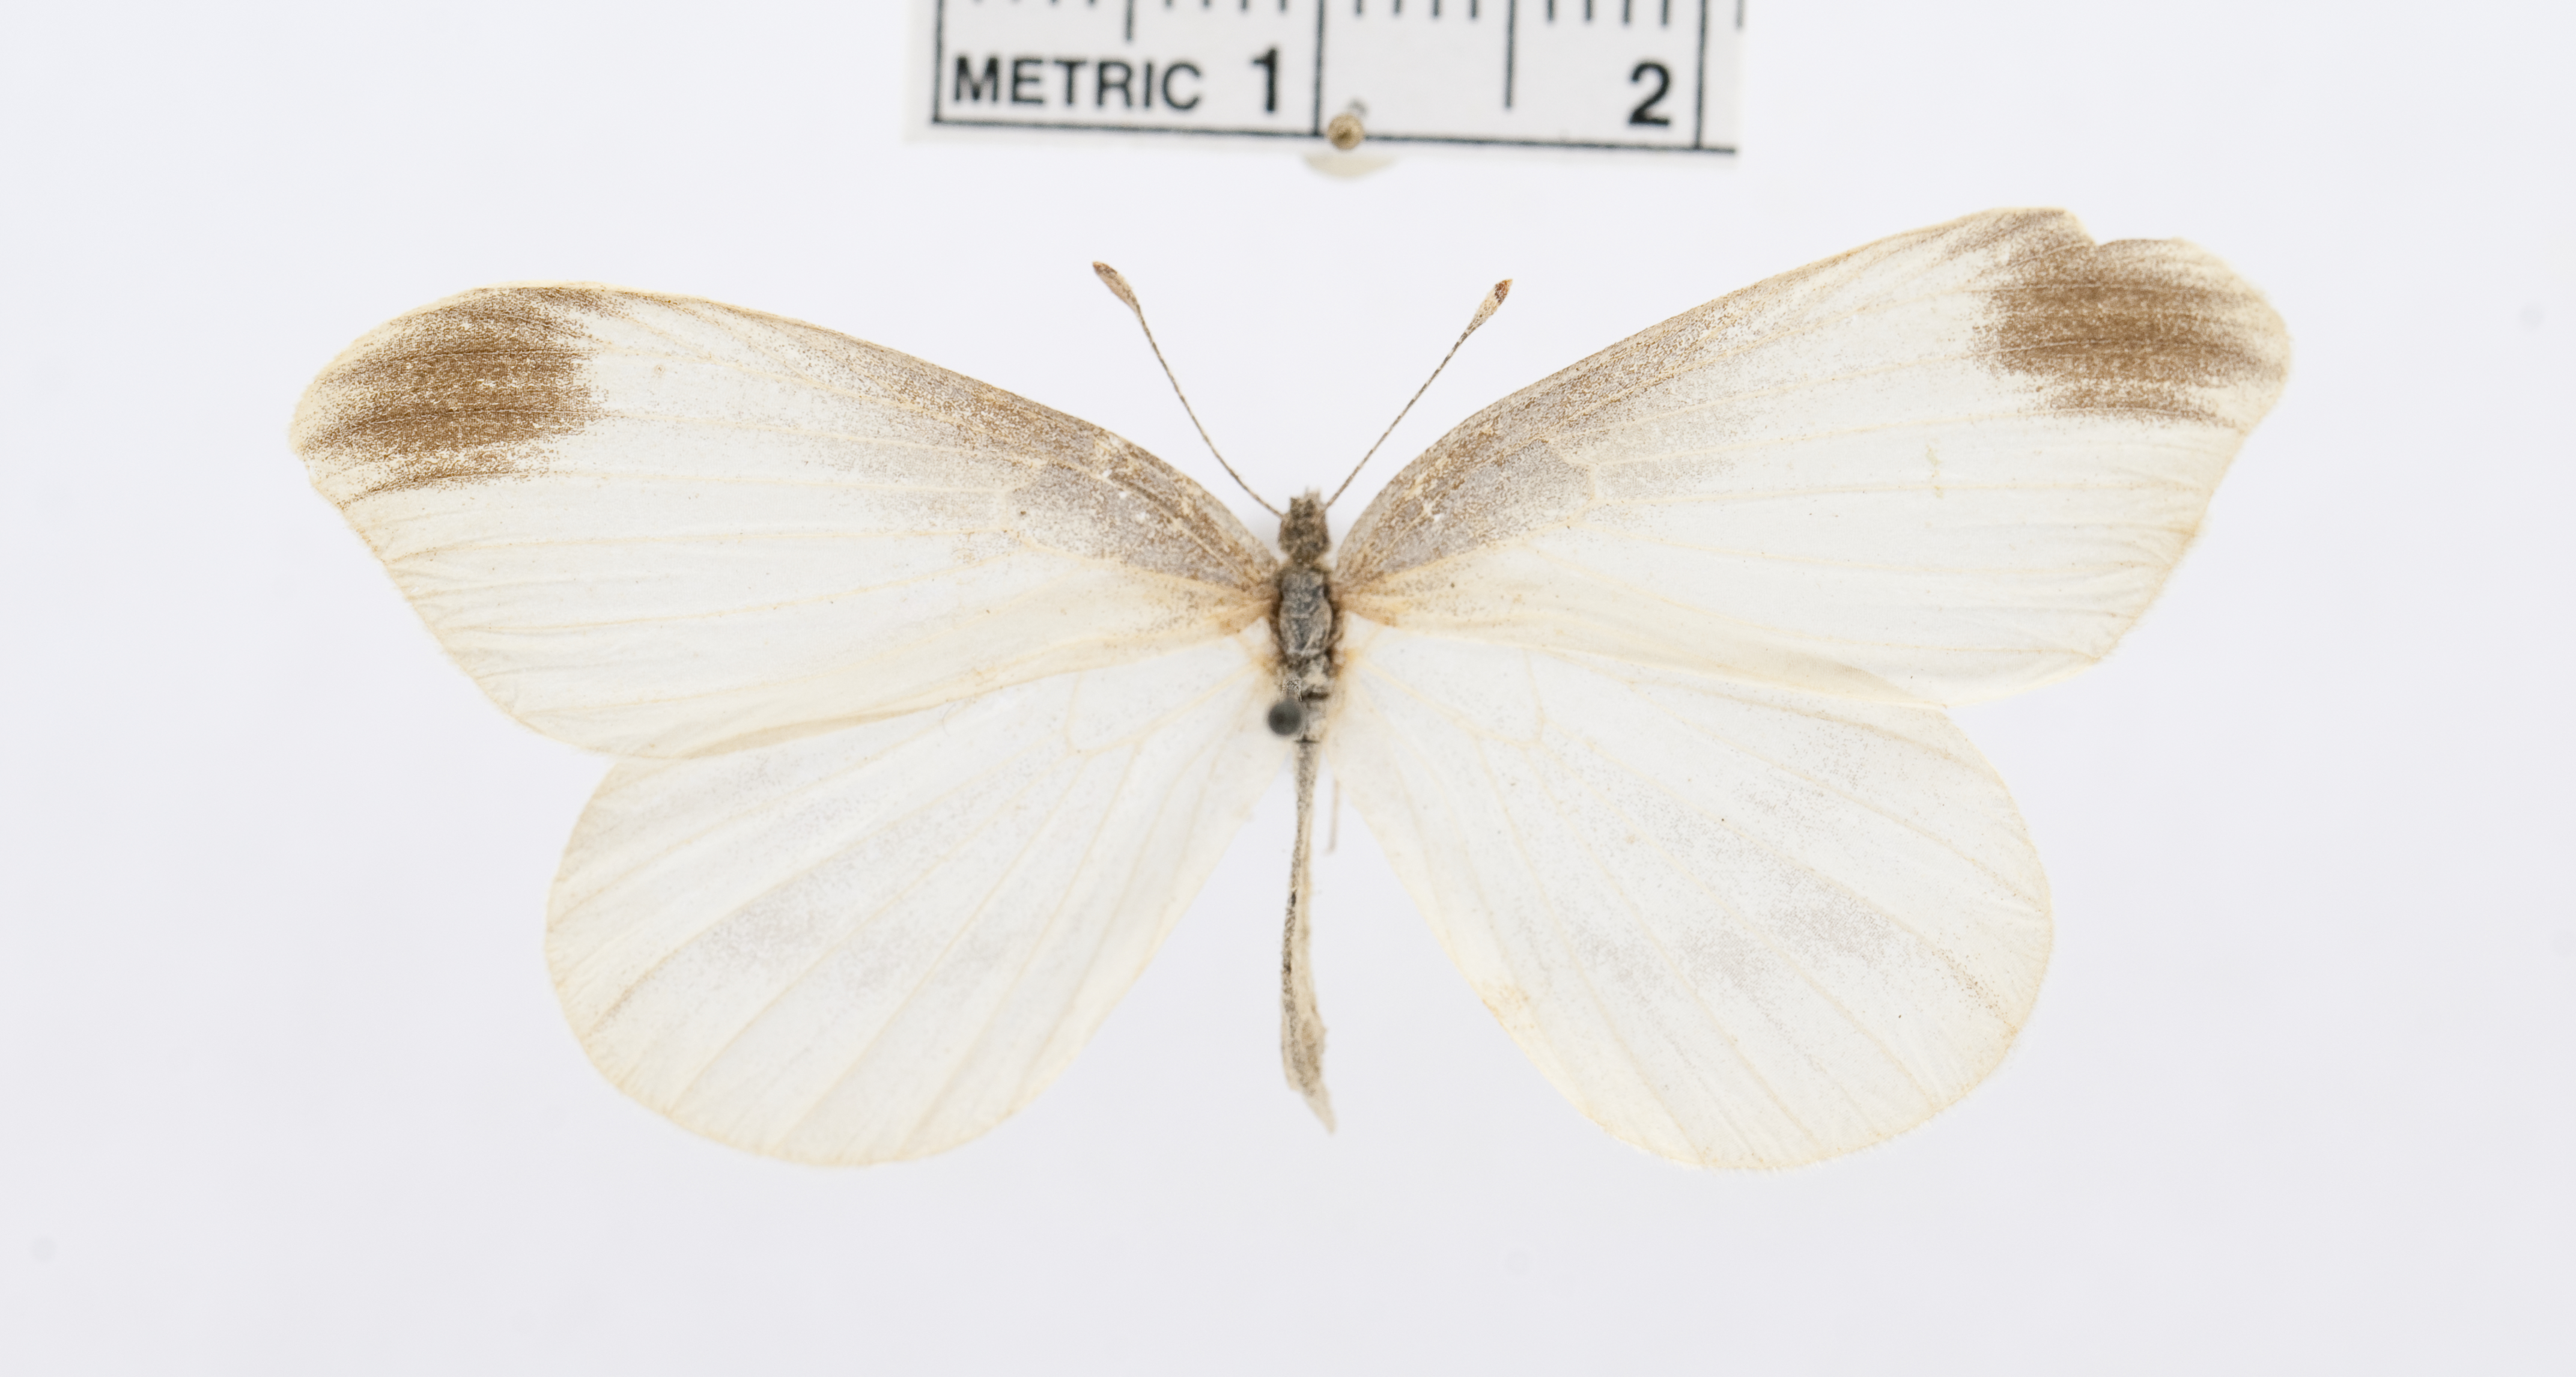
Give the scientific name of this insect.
Leptidea gigantea
